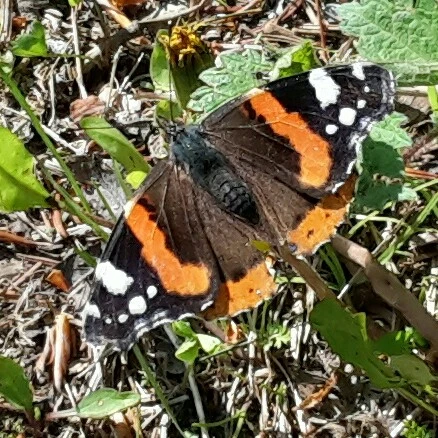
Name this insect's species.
Vanessa atalanta
